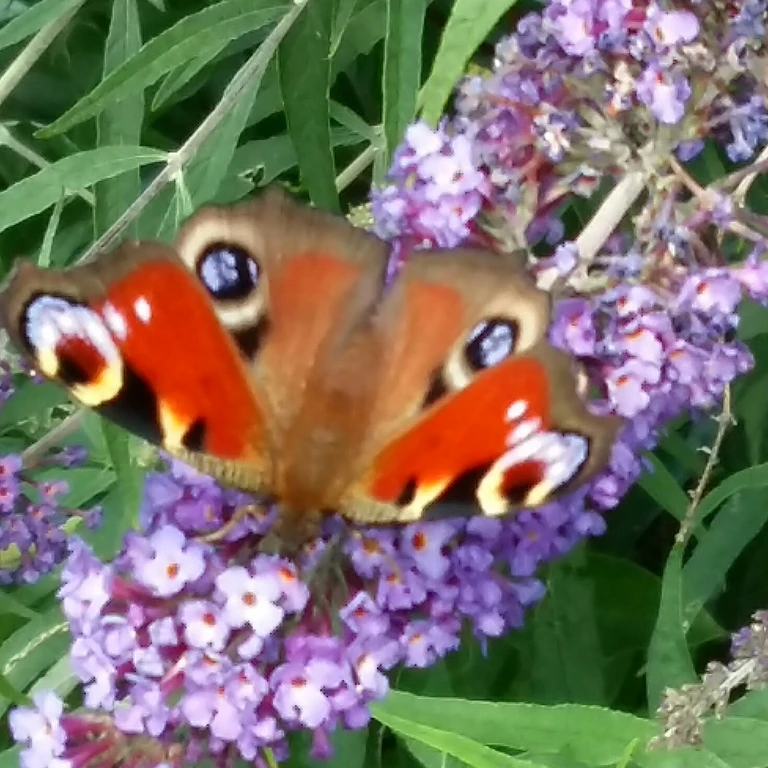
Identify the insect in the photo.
Aglais io
